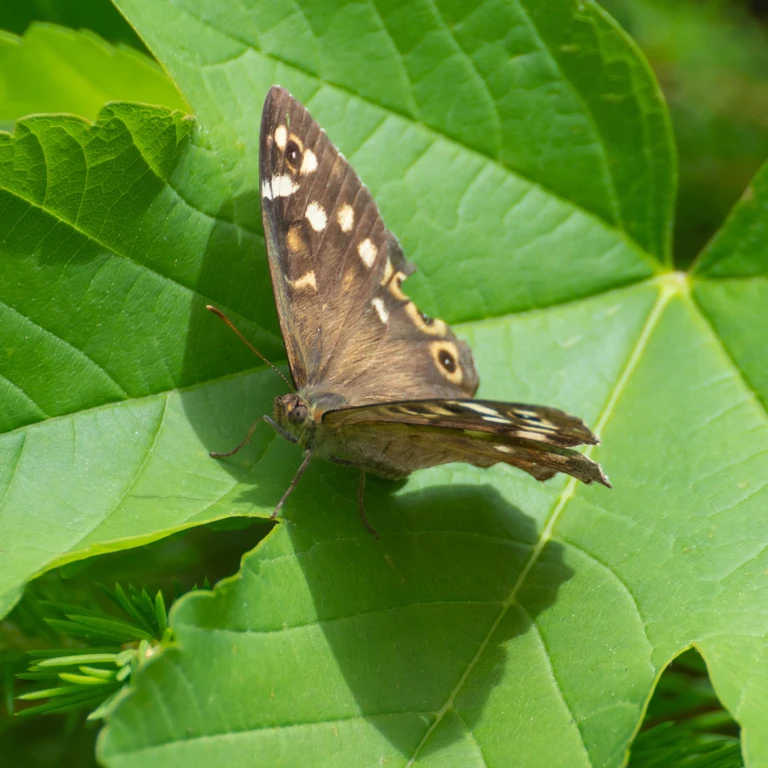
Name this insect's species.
Pararge aegeria
